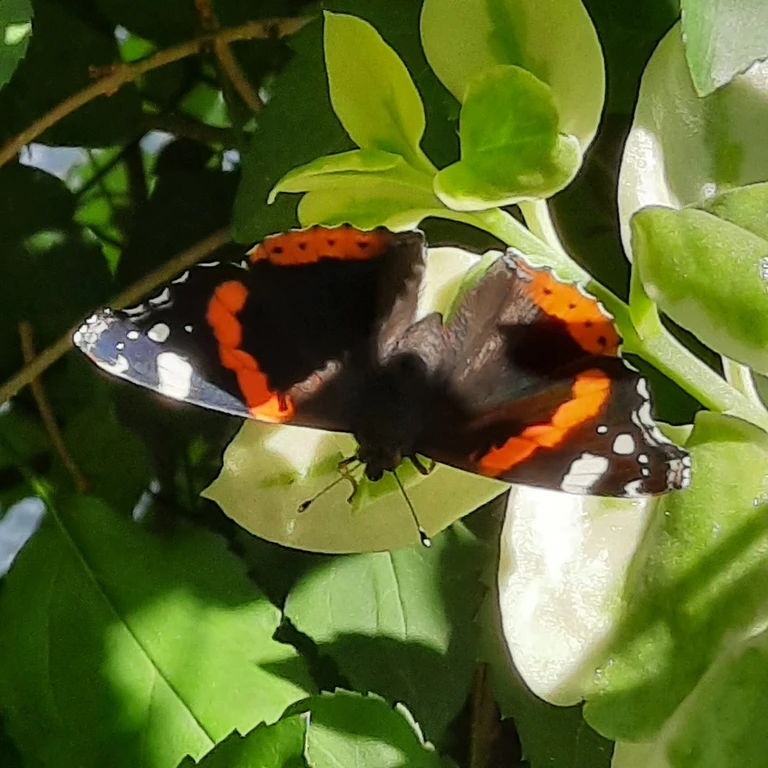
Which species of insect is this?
Vanessa atalanta
